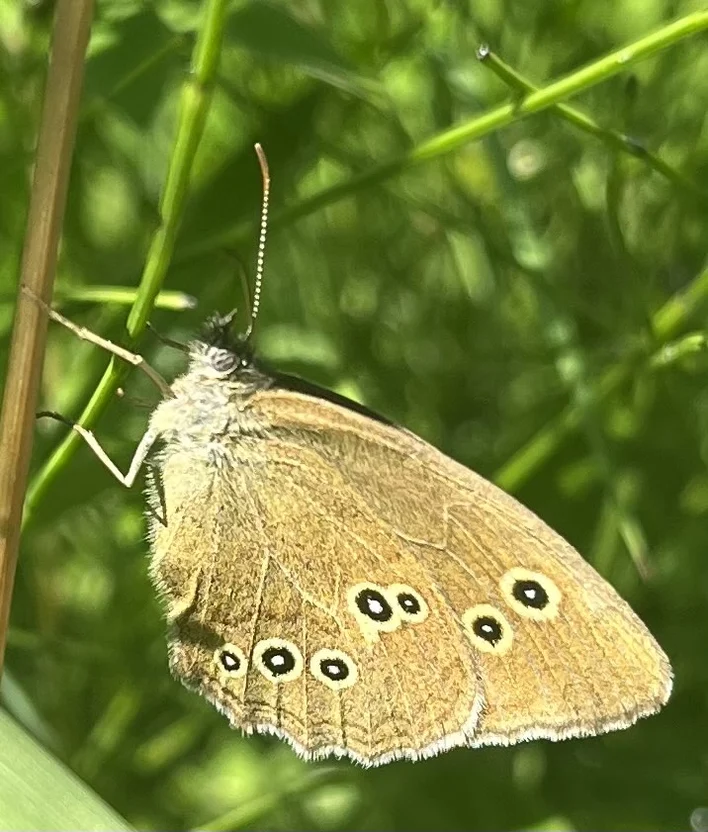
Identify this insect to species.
Aphantopus hyperantus
